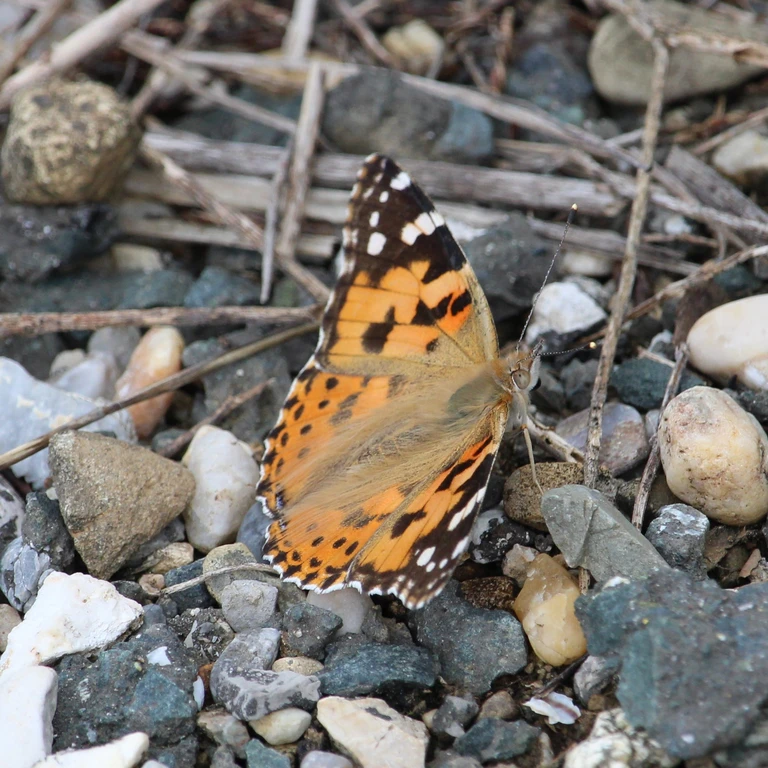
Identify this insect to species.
Vanessa cardui
